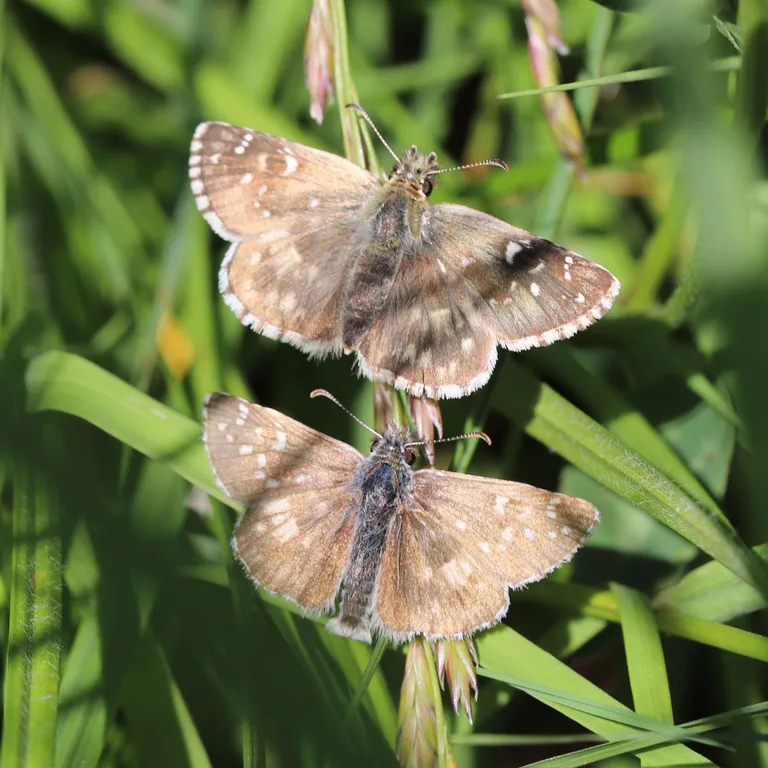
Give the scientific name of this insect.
Pyrgus armoricanus
